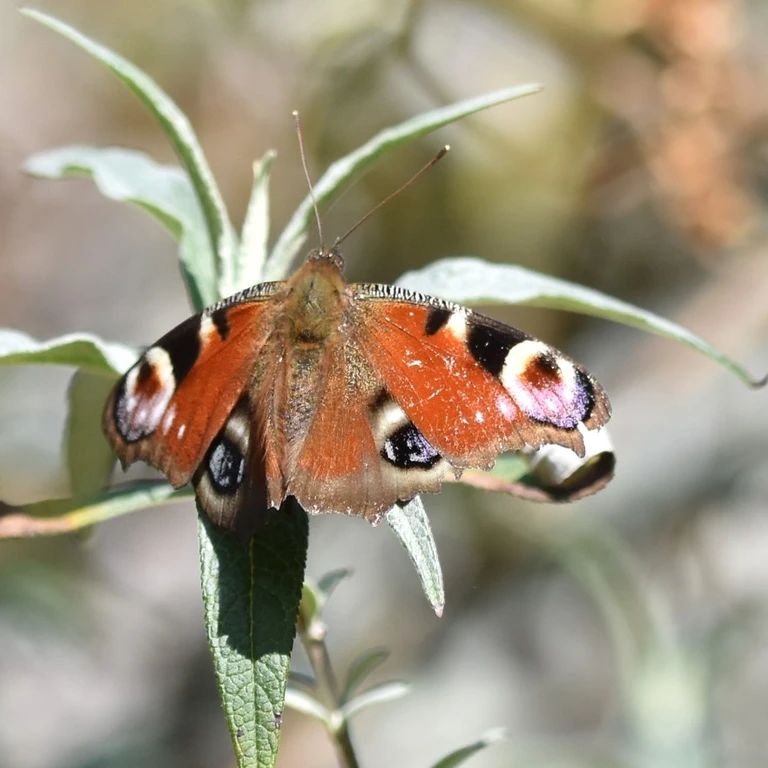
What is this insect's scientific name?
Aglais io
